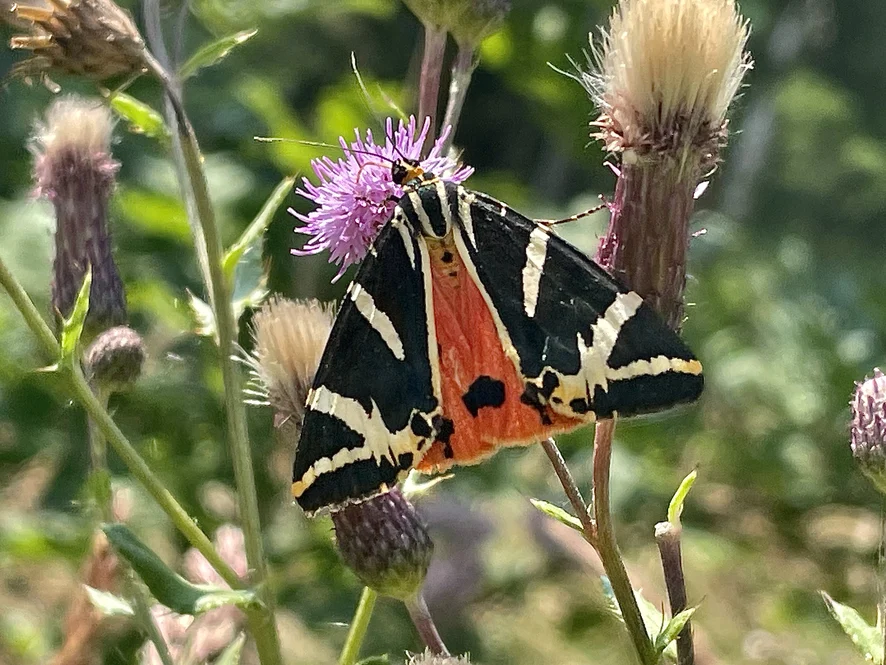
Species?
Euplagia quadripunctaria
